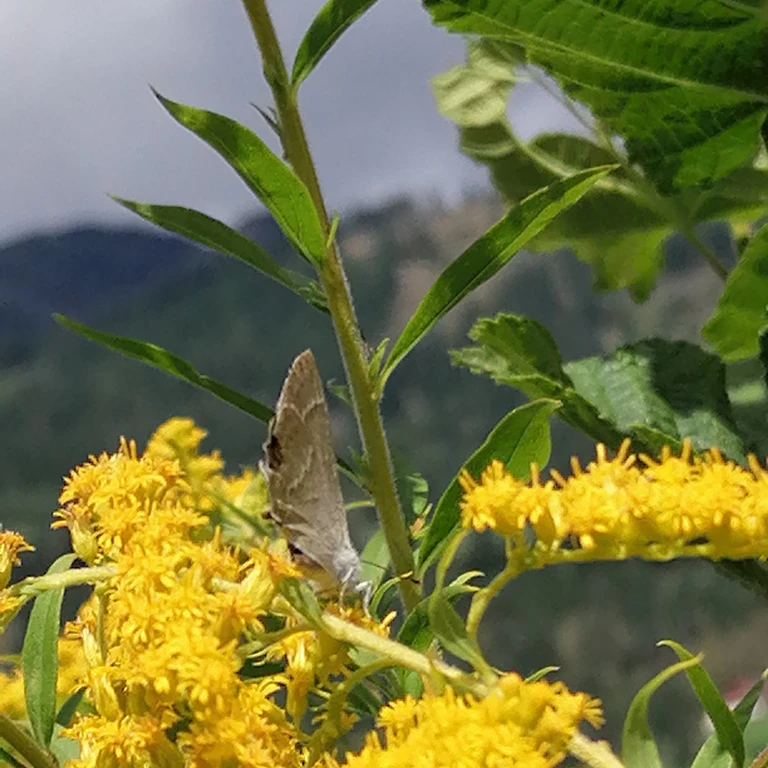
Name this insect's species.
Favonius quercus (also Quercusia quercus)
